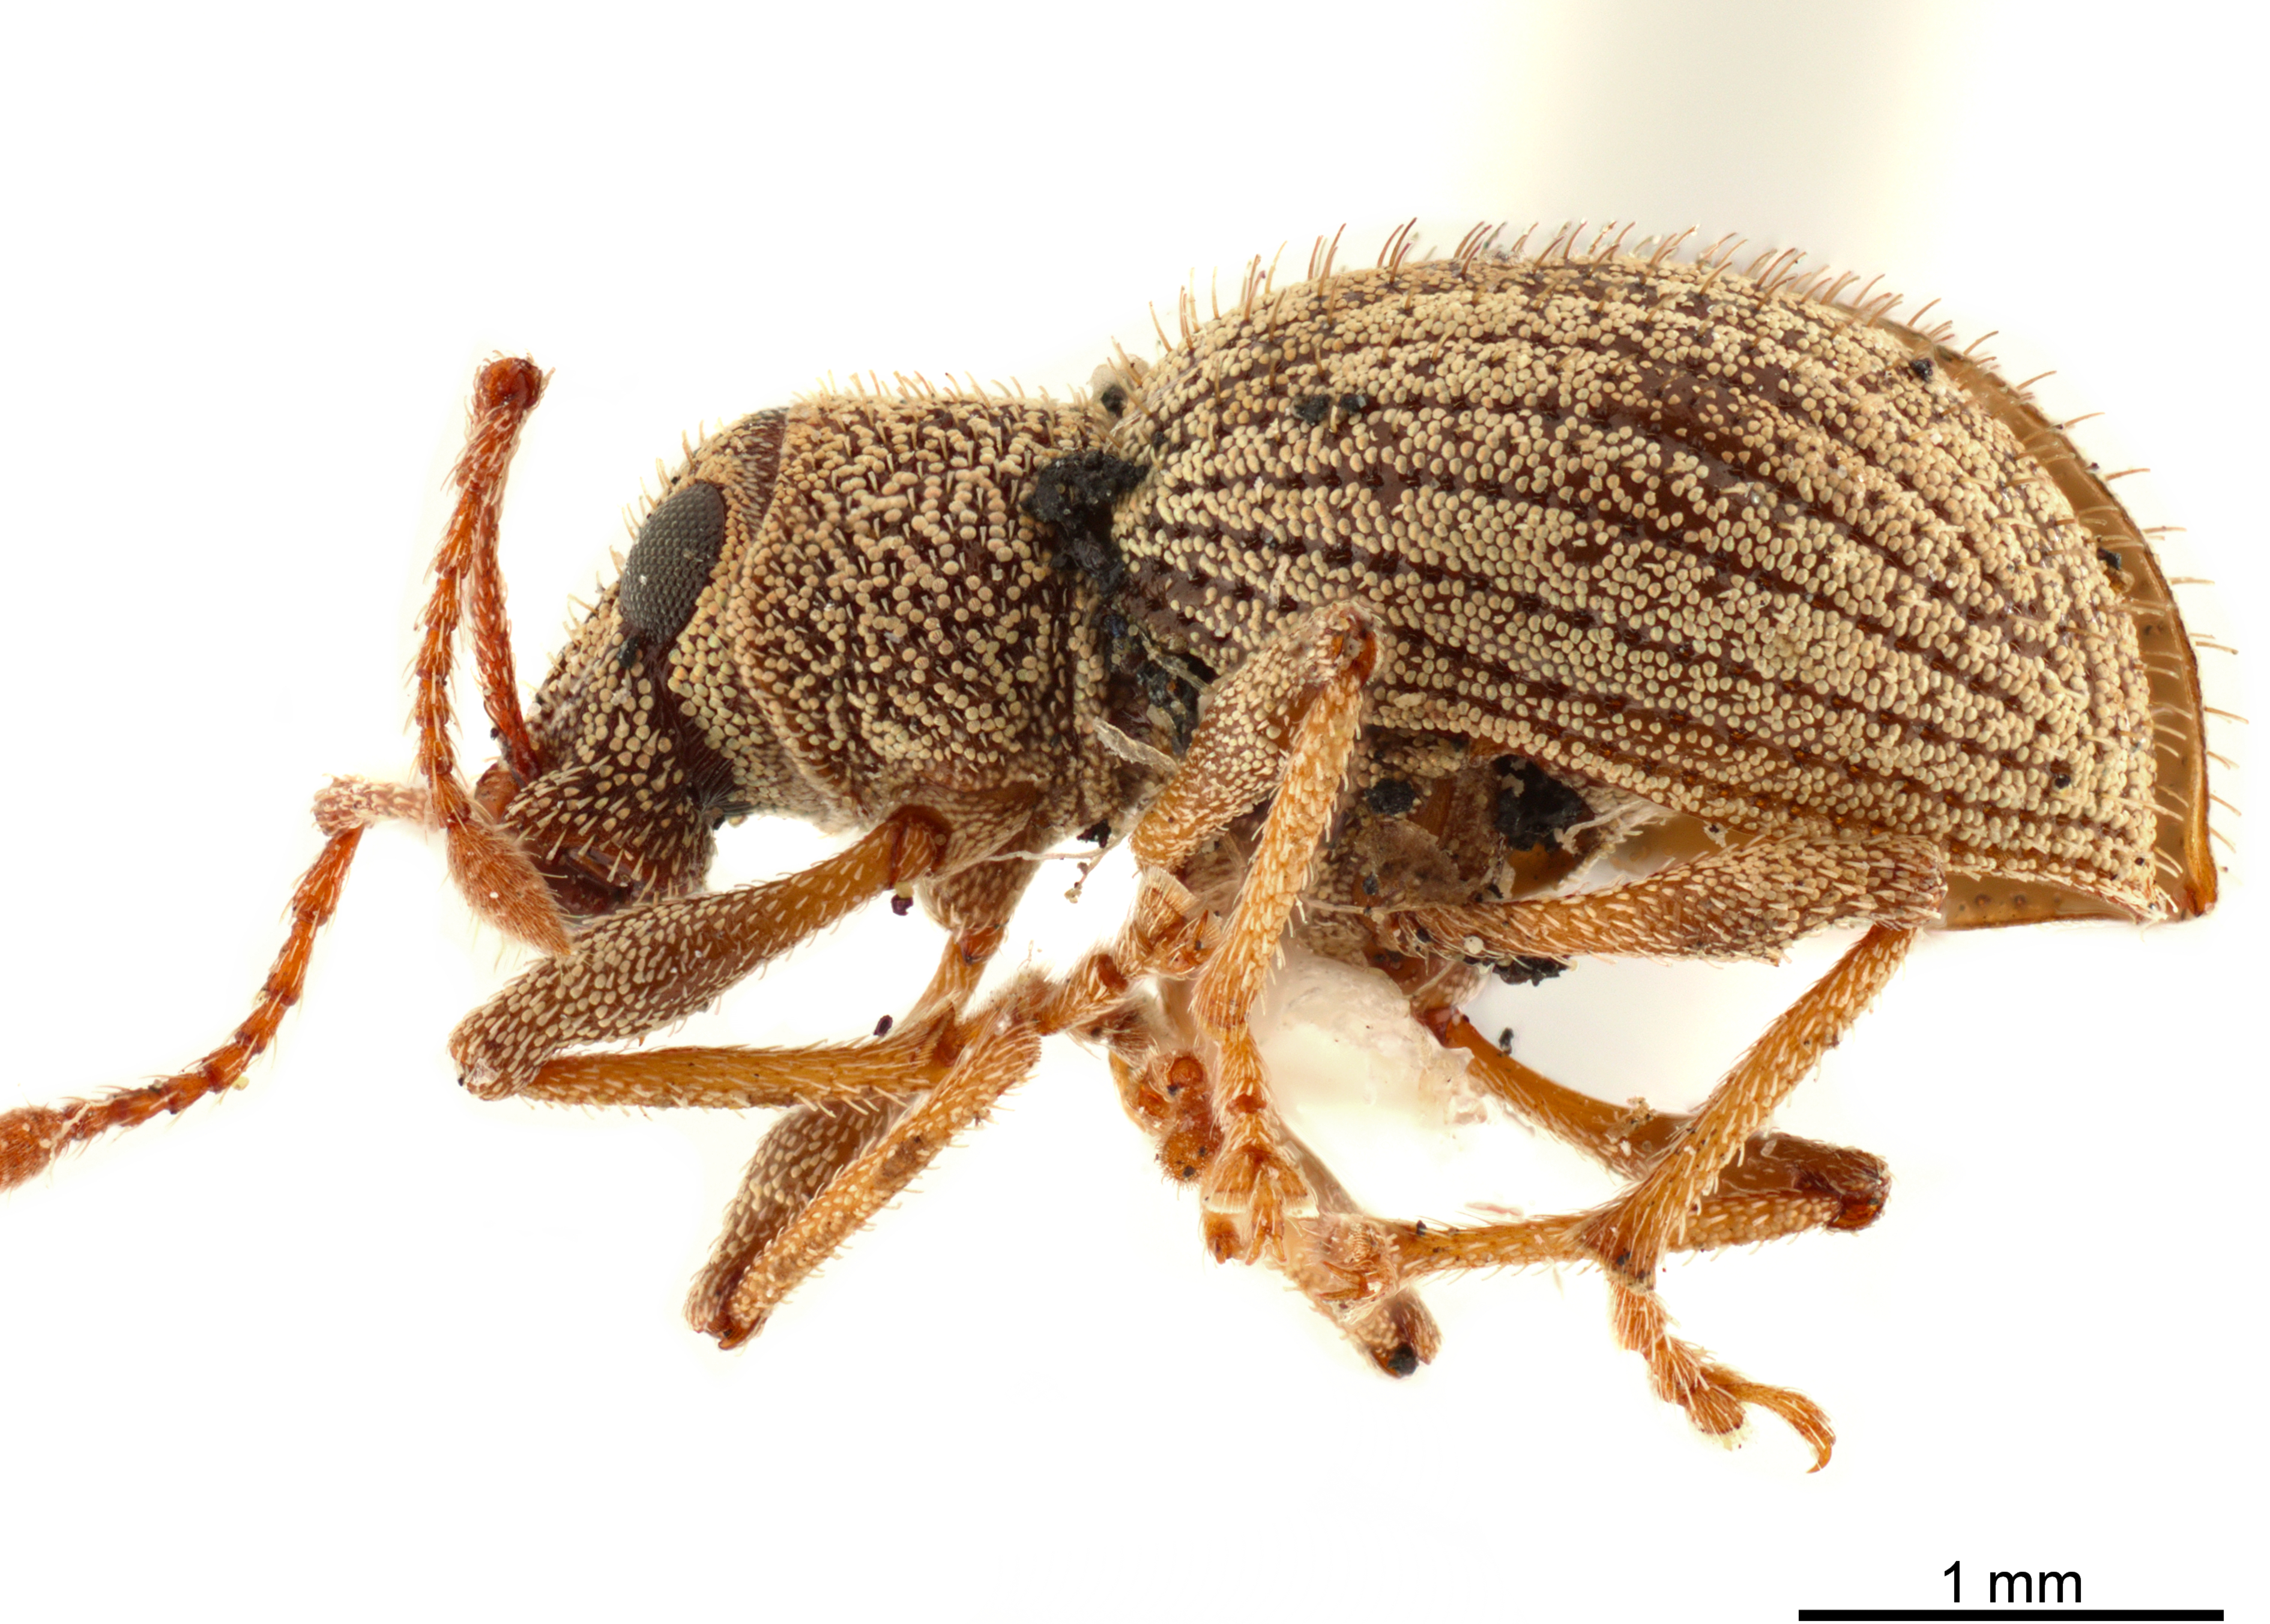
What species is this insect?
Calomycterus setarius
